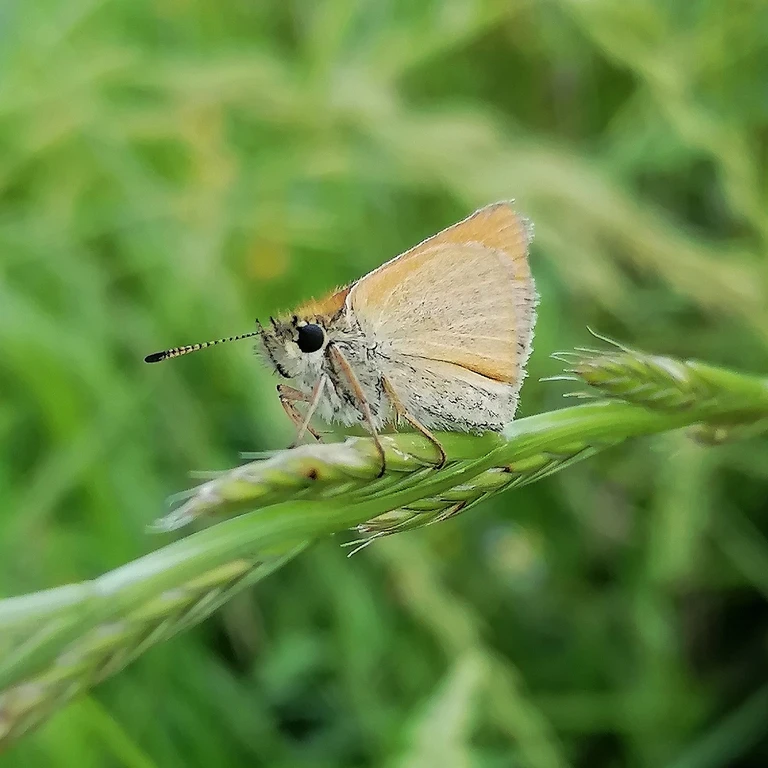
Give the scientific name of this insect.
Thymelicus lineola
